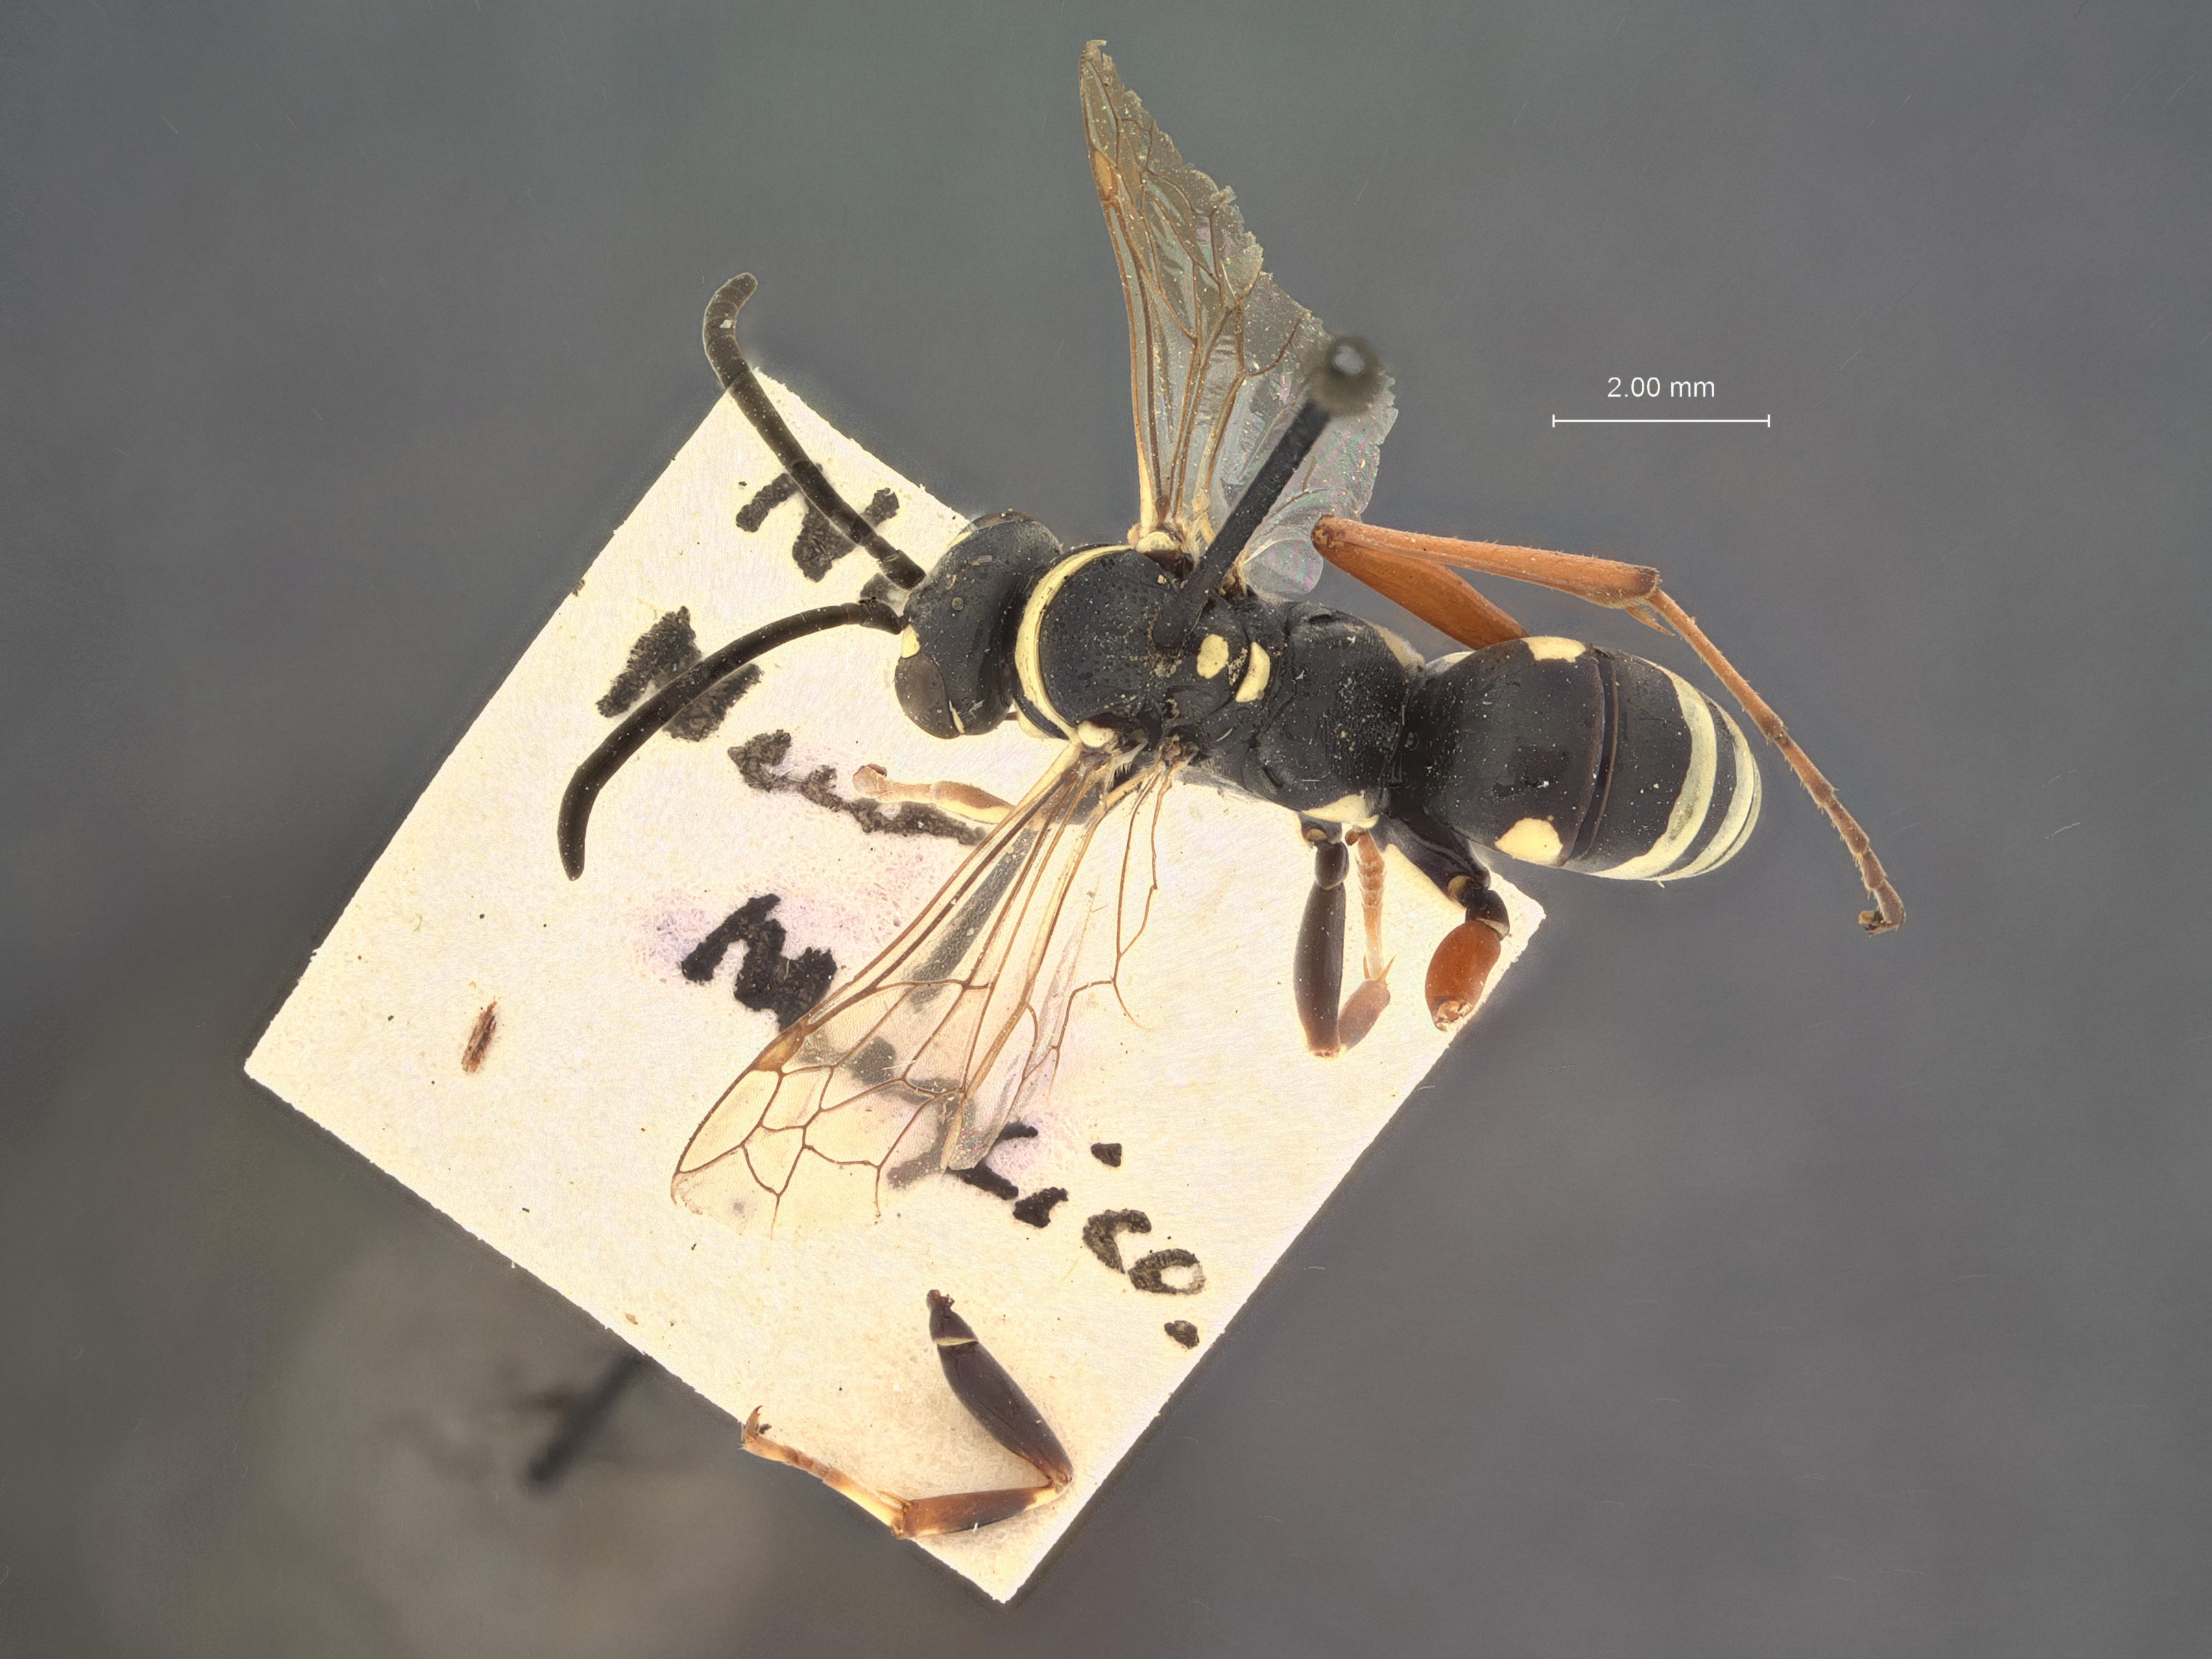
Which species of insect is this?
Ceropales neomexicana
